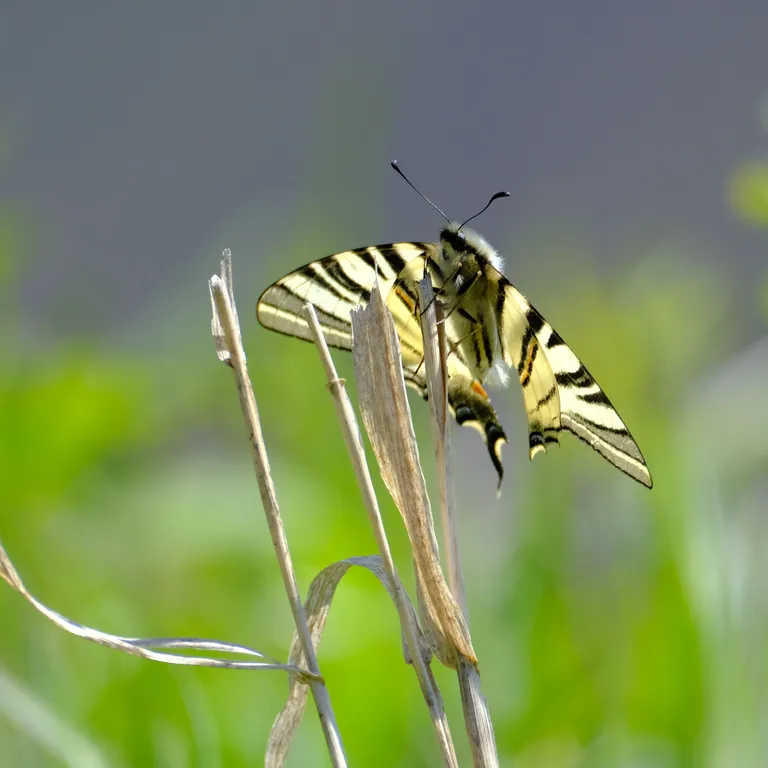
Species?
Iphiclides podalirius
